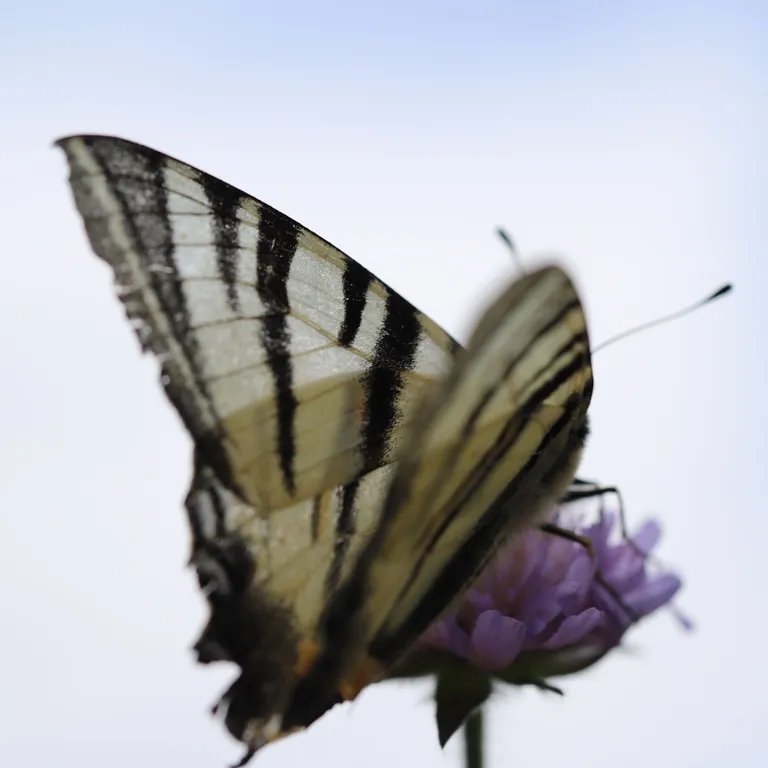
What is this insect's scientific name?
Iphiclides podalirius
